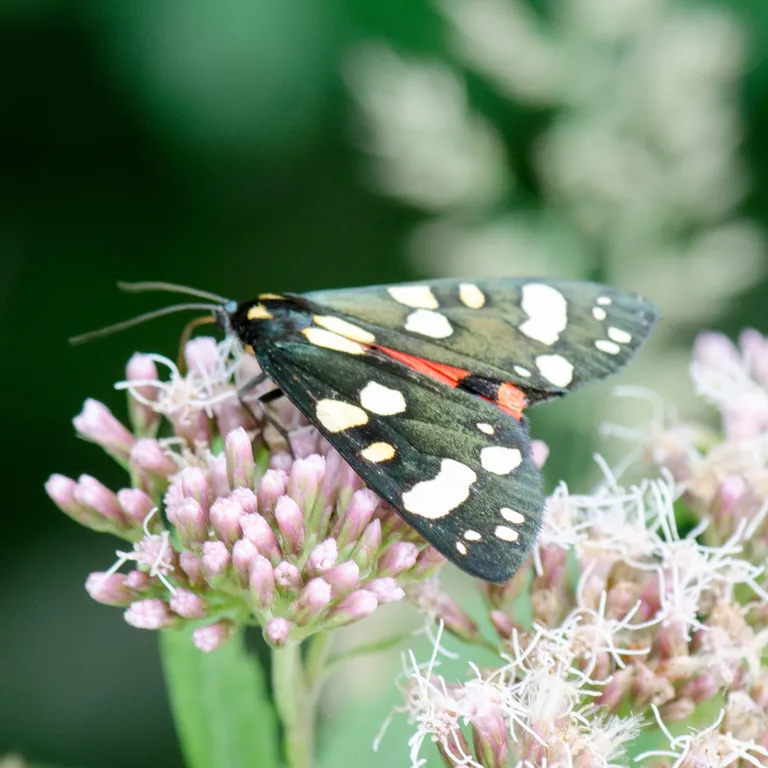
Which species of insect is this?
Callimorpha dominula
